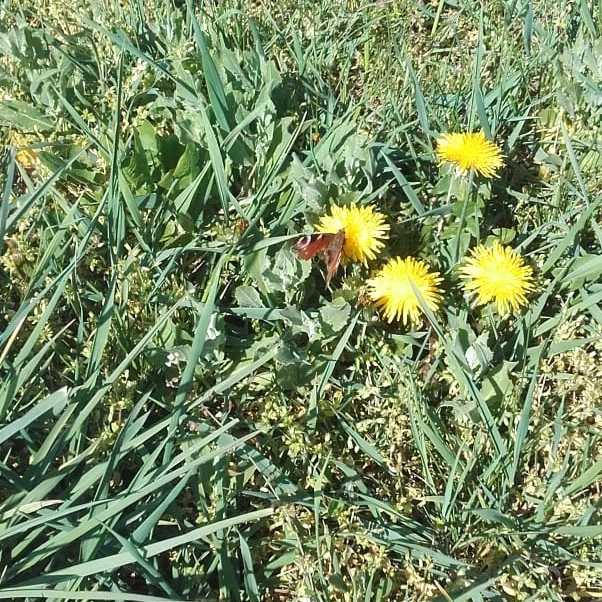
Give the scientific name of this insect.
Aglais io
